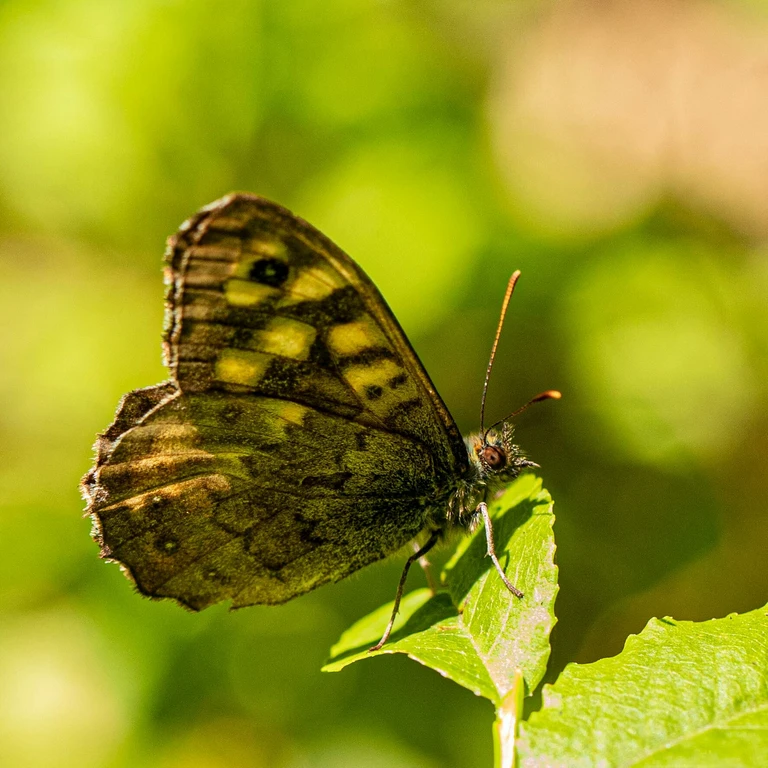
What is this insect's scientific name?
Pararge aegeria
